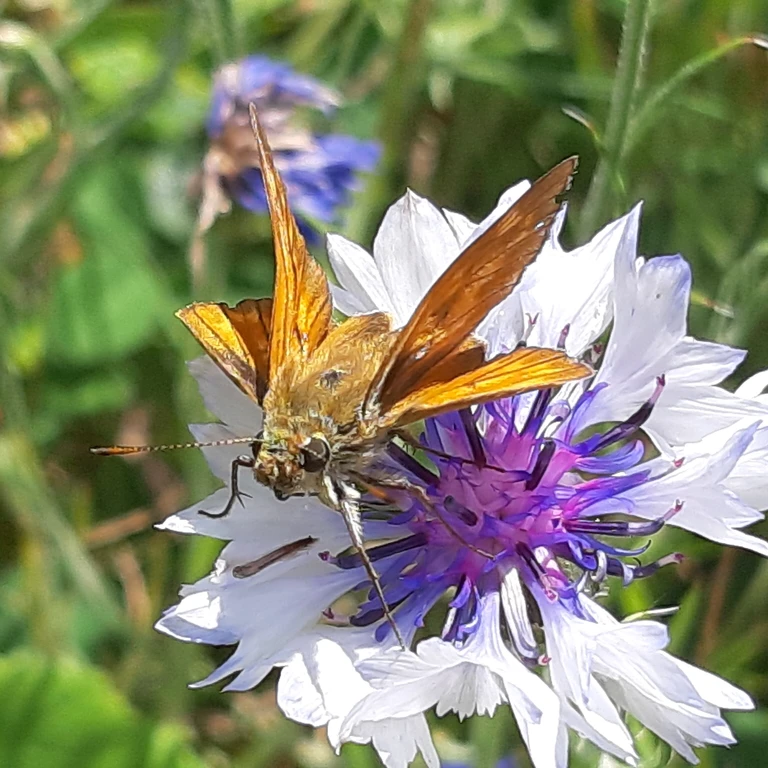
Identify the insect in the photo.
Ochlodes sylvanus (also Ochlodes venata)
